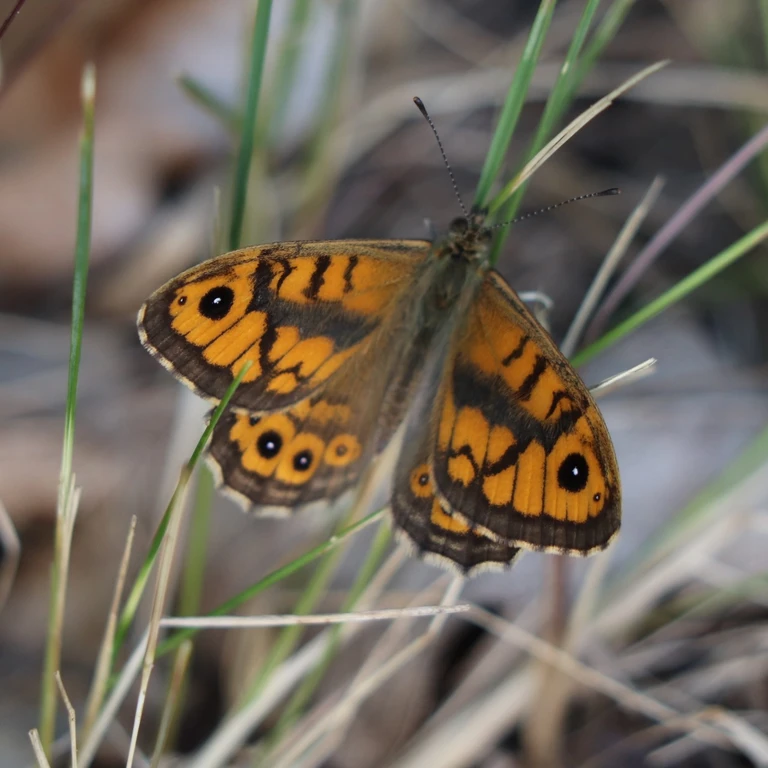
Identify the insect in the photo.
Lasiommata megera (also Pararge megera)
